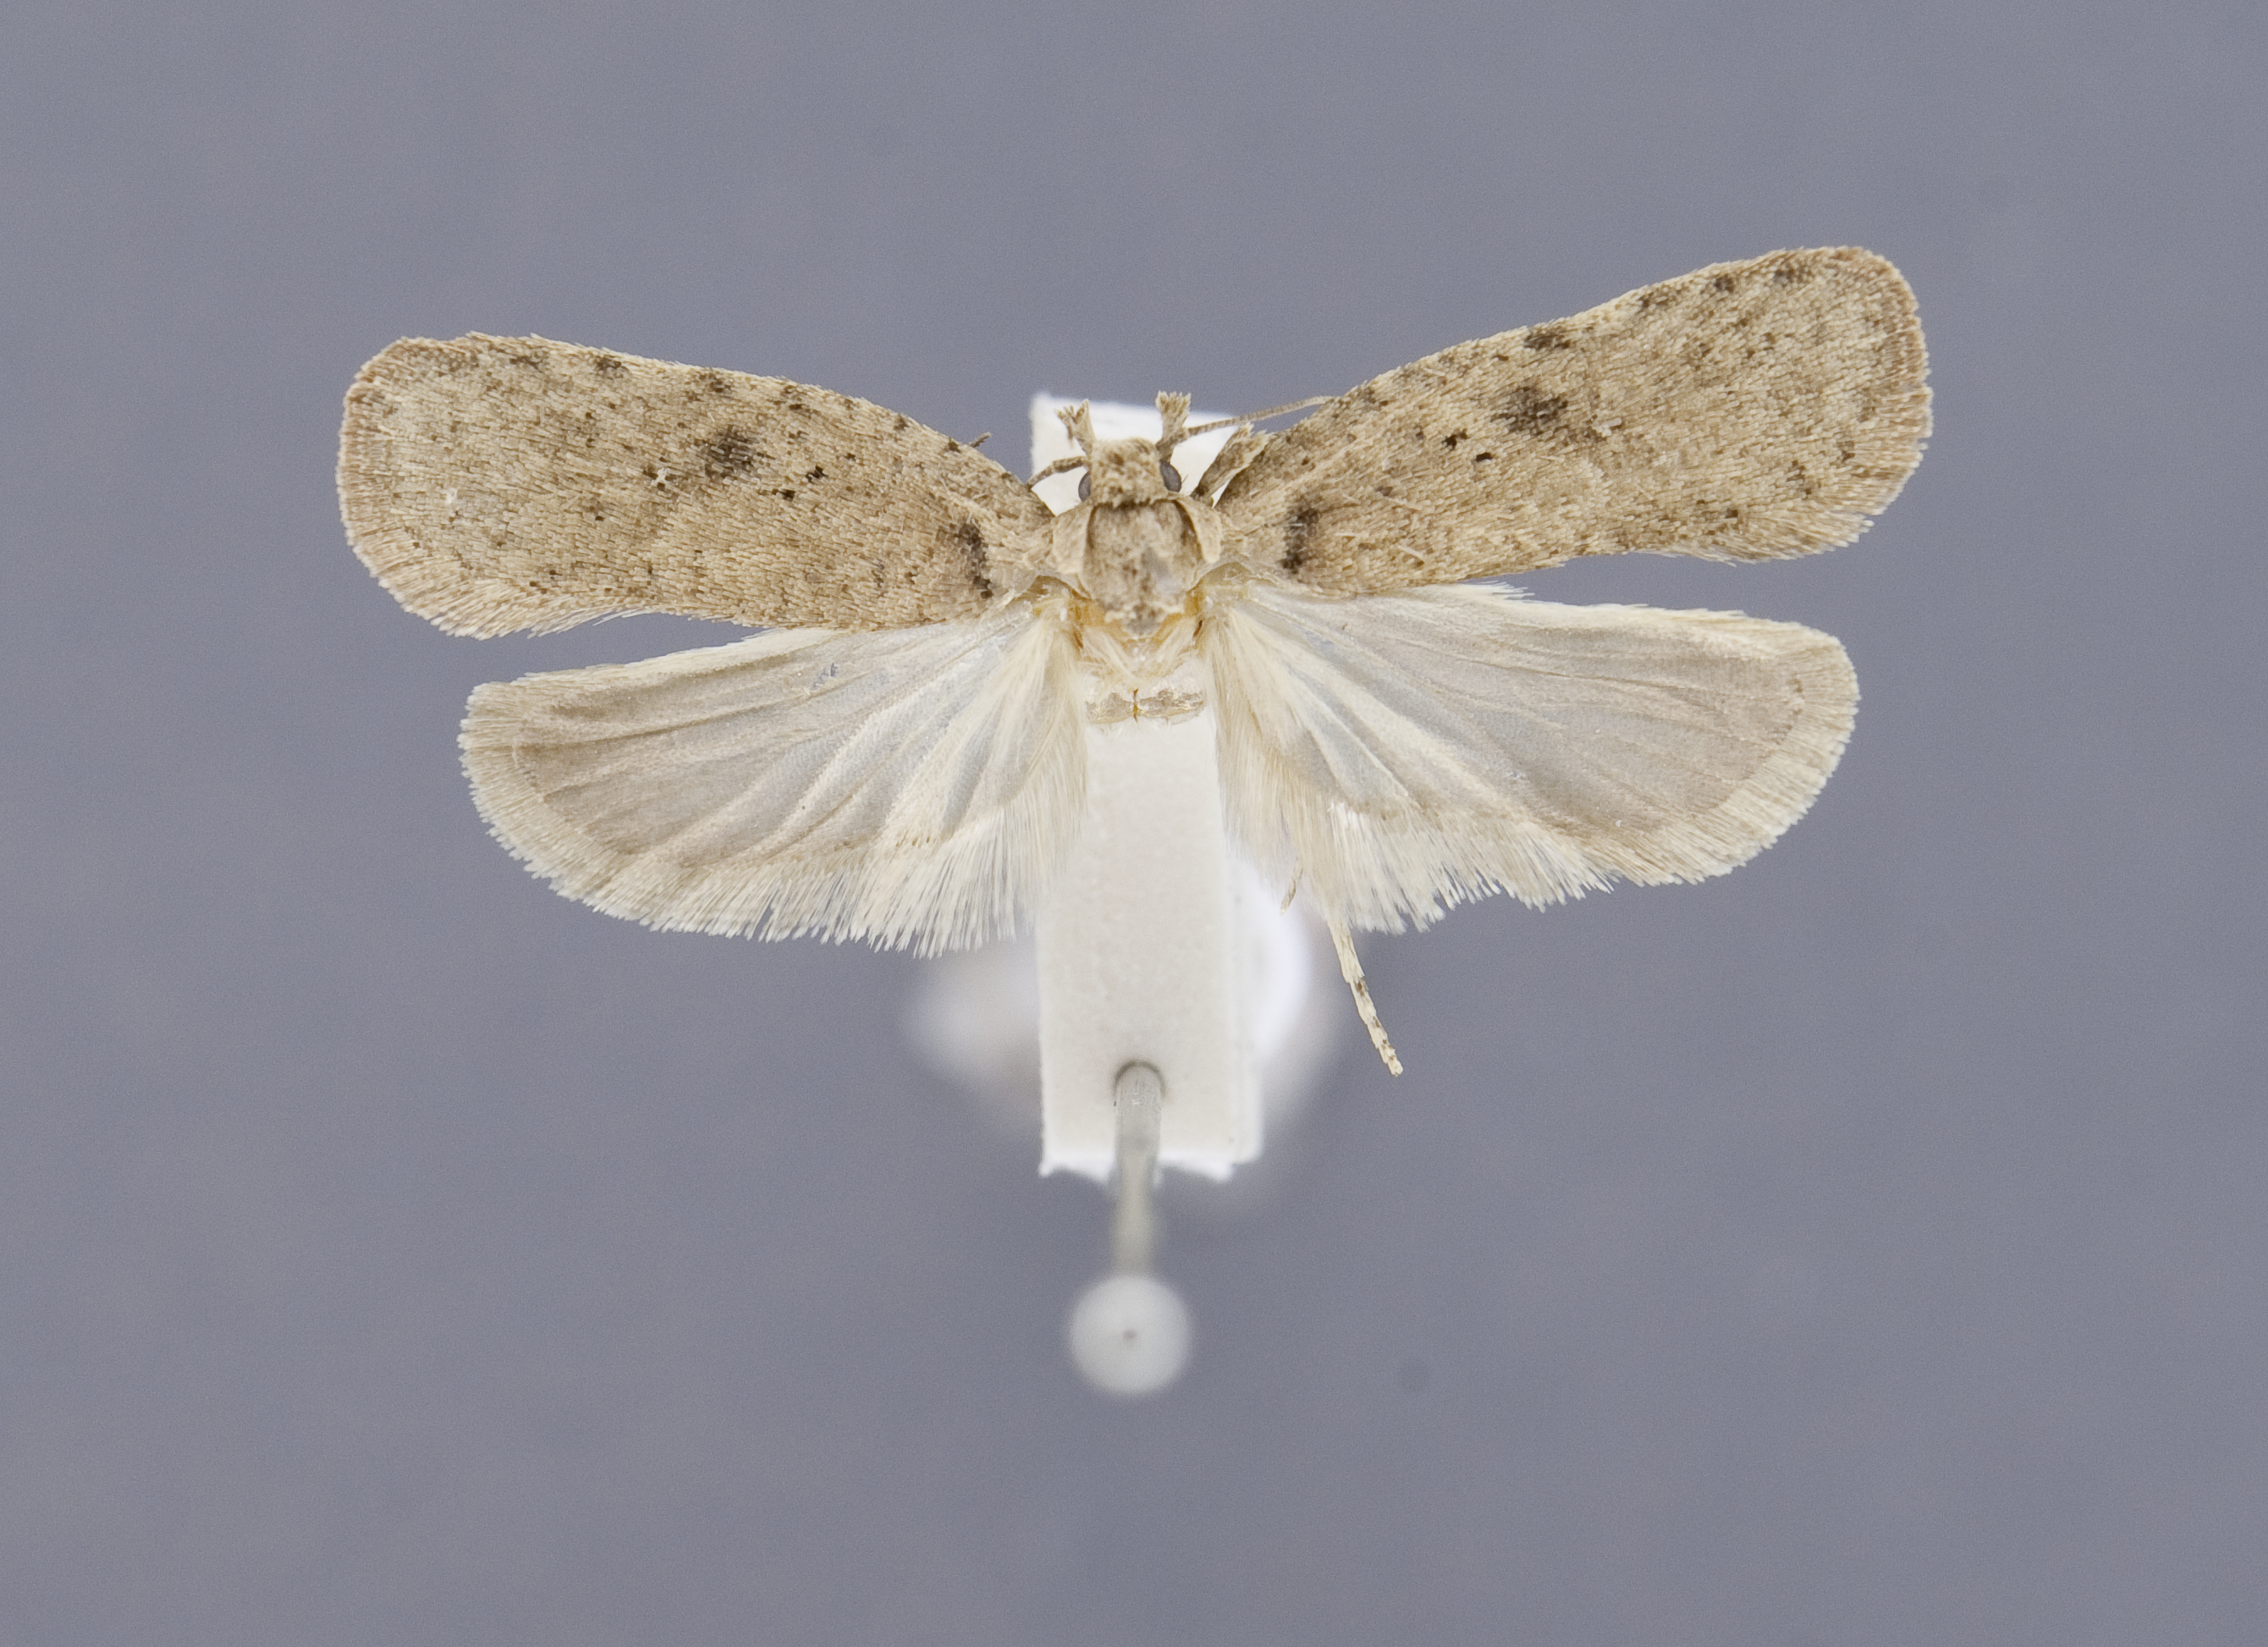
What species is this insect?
Agonopterix clarkei (also Agonopteryx clarkei)
